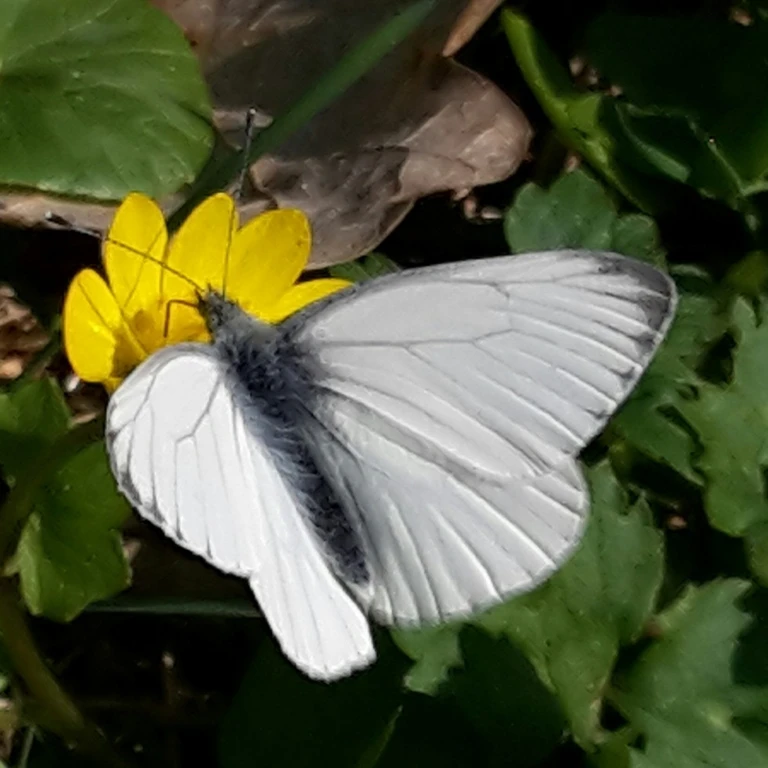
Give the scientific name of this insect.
Pieris napi
